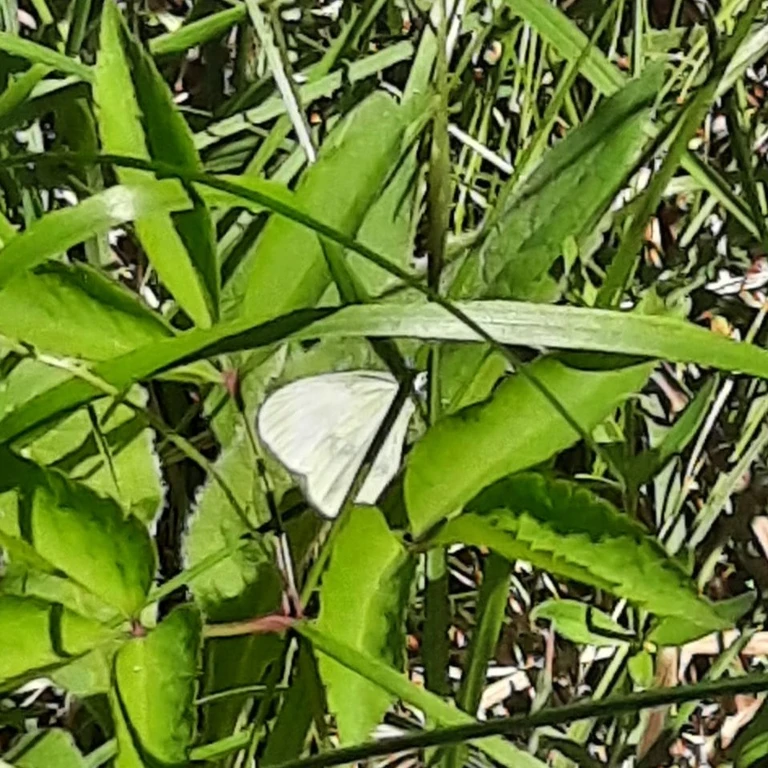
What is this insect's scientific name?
Leptidea sinapis/juvernica
